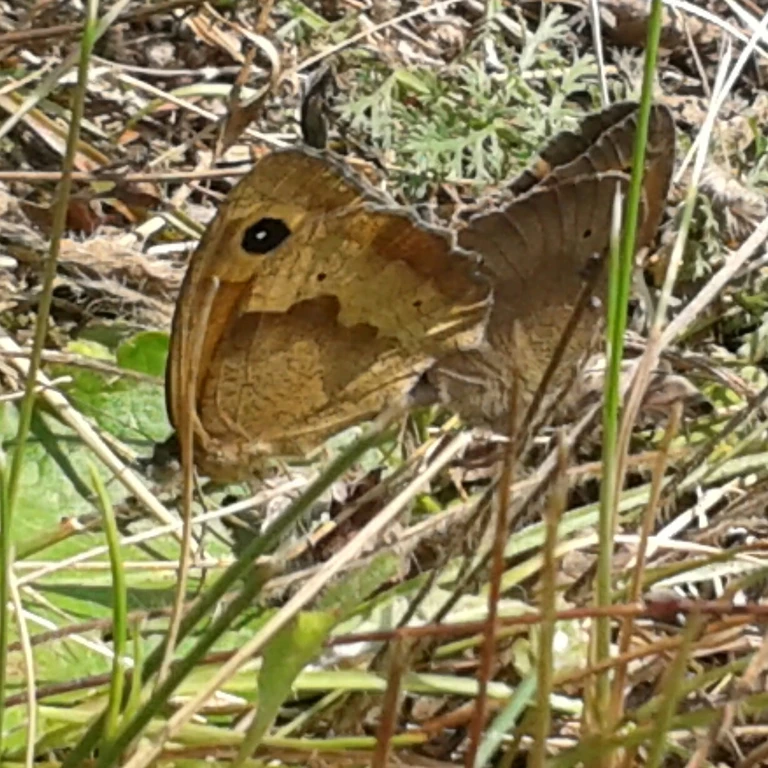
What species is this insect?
Maniola jurtina
